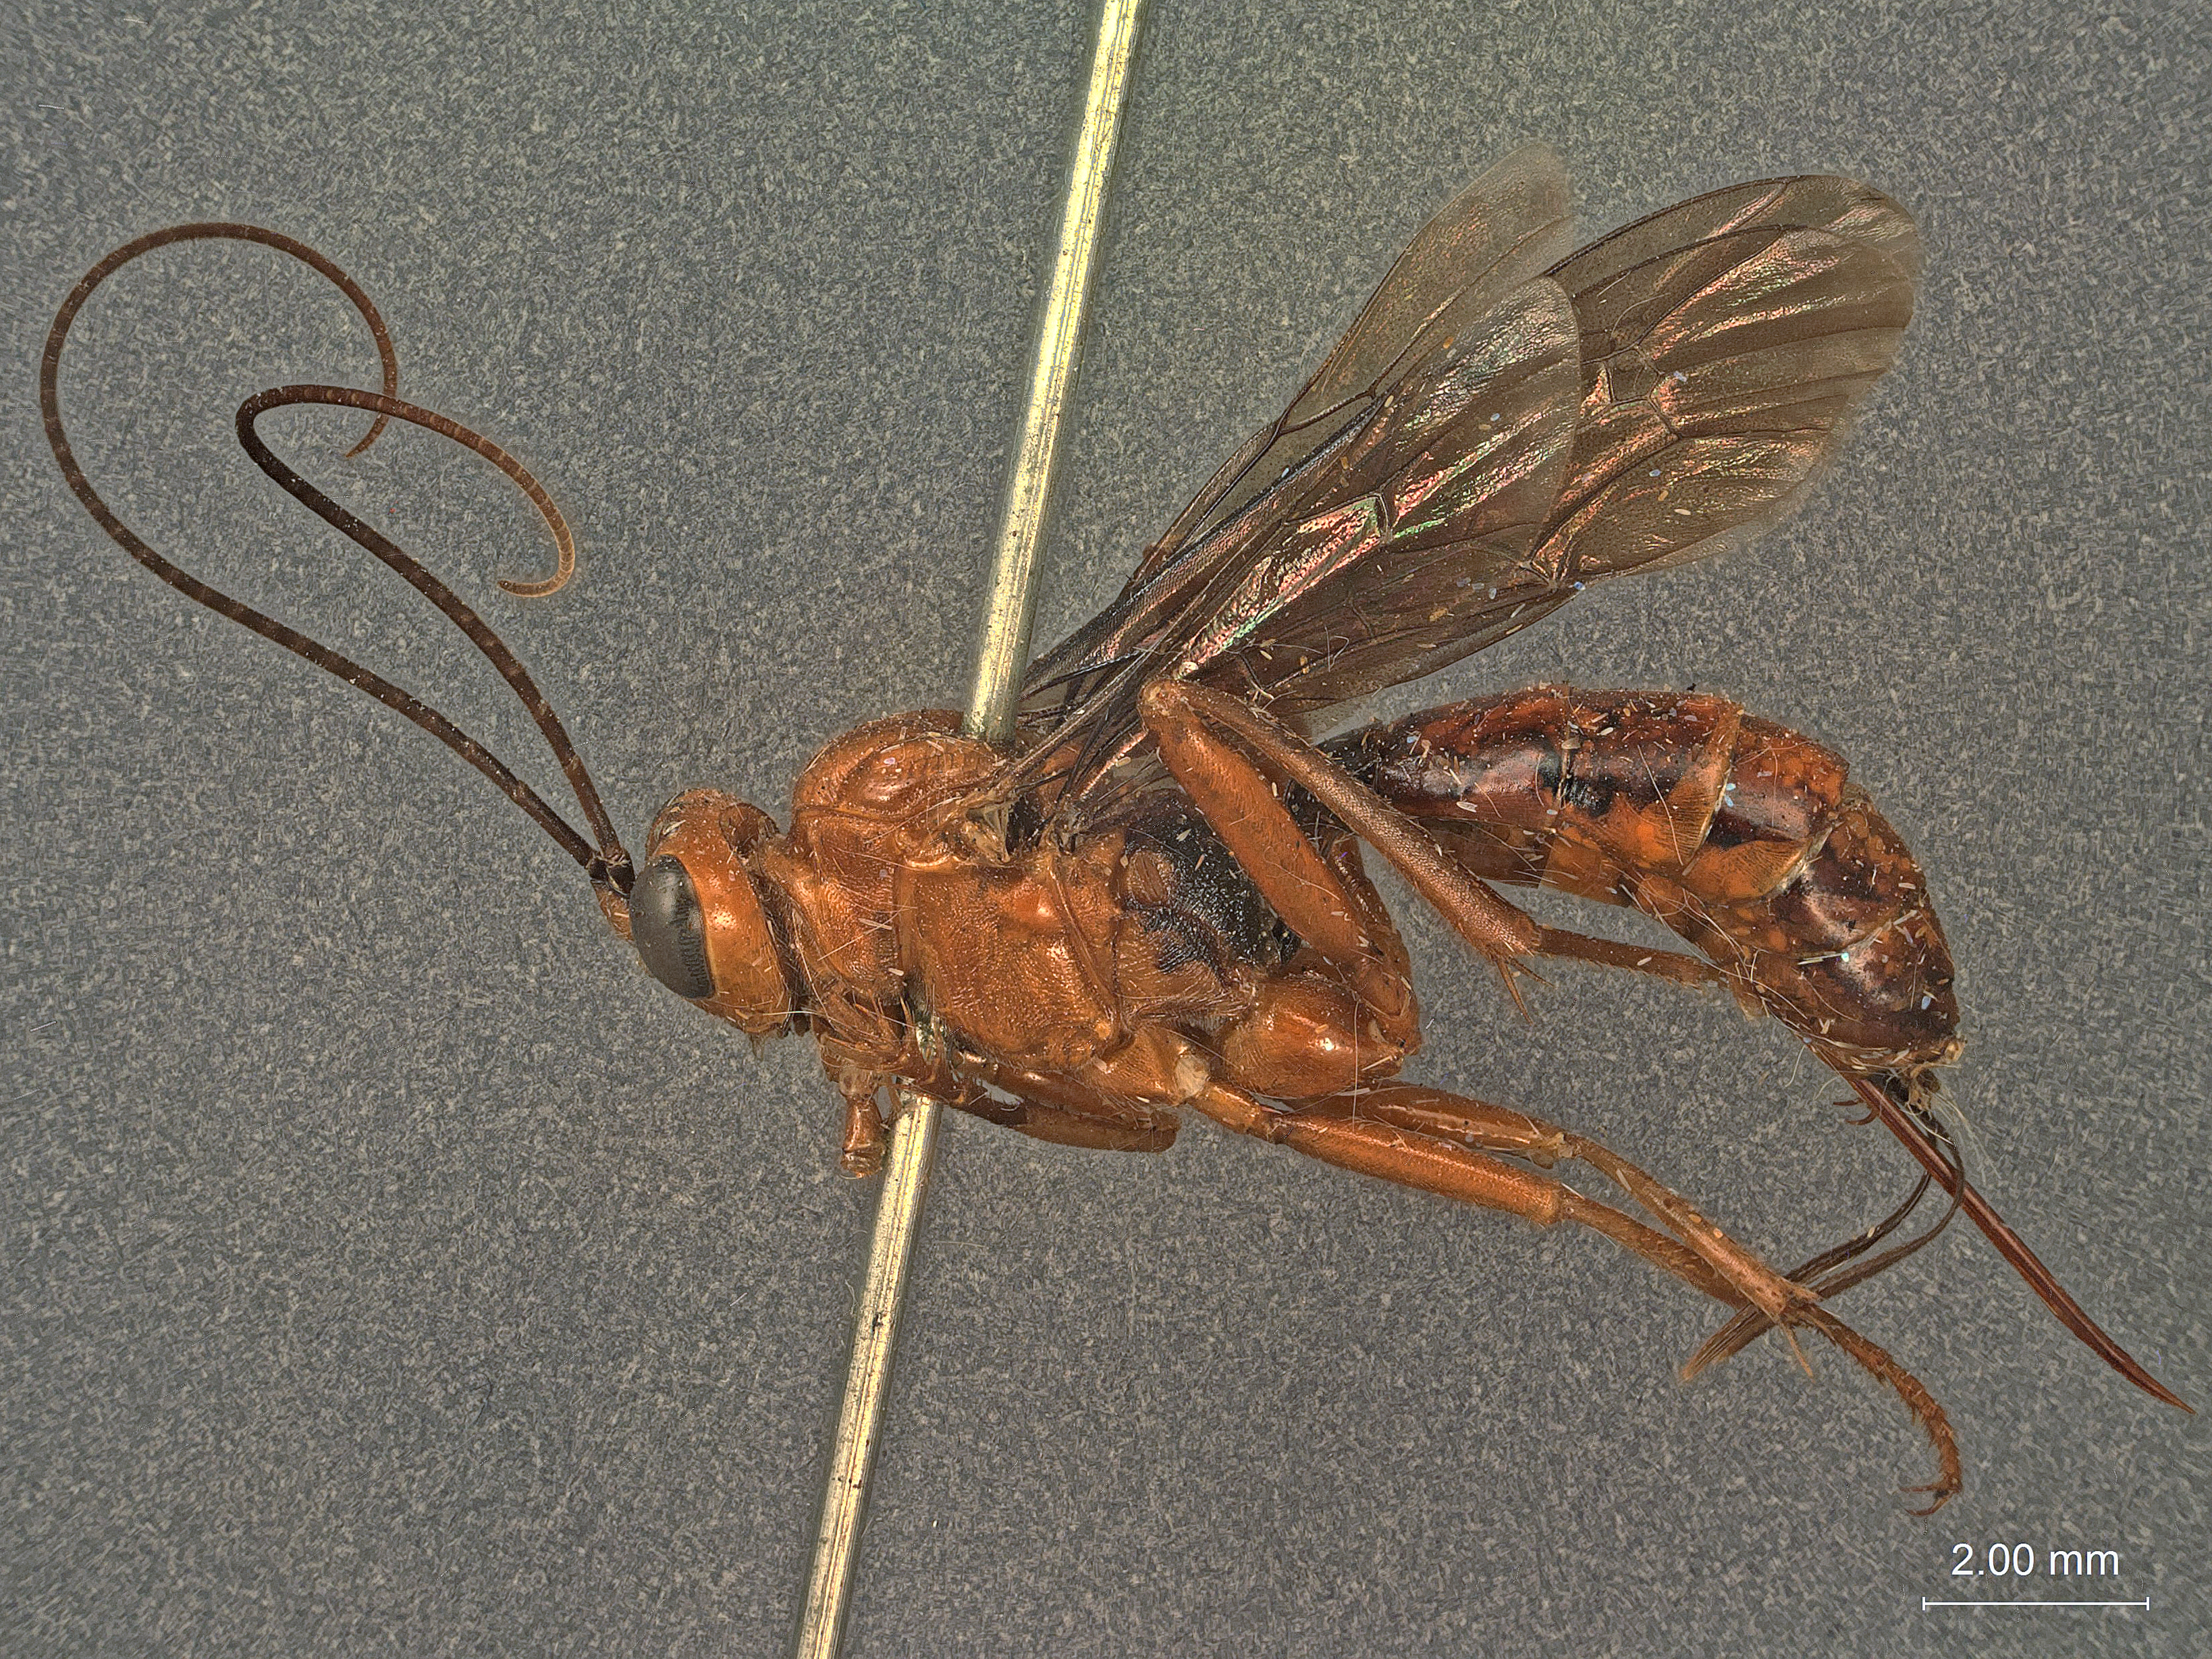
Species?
Cryptus californicus
